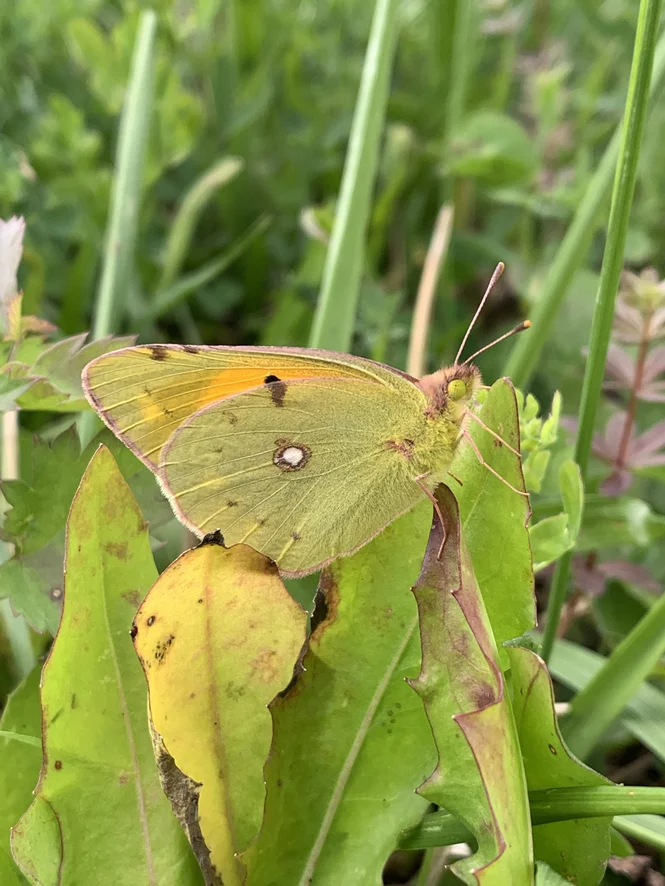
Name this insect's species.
Colias croceus
